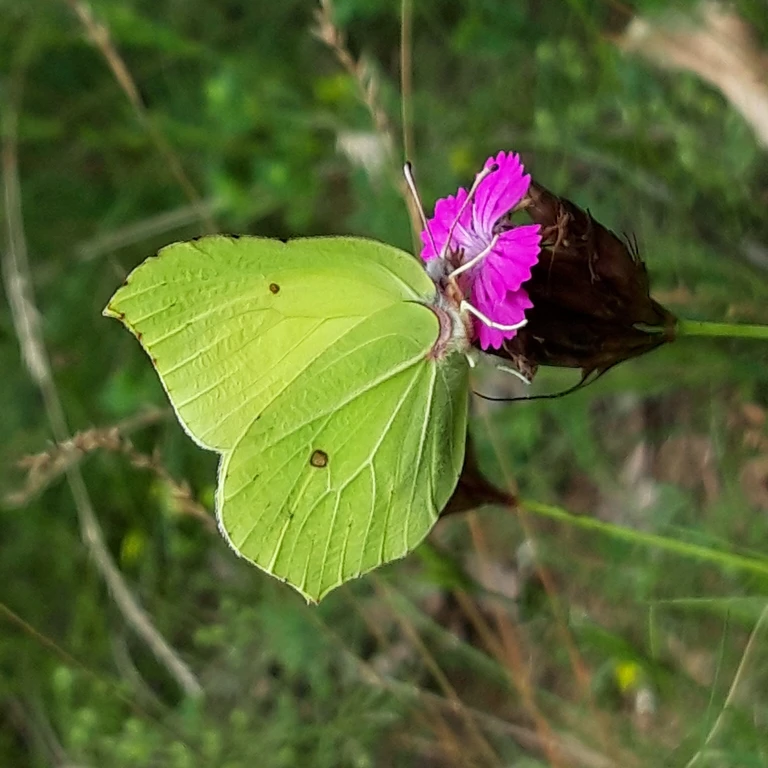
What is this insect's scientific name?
Gonepteryx rhamni
